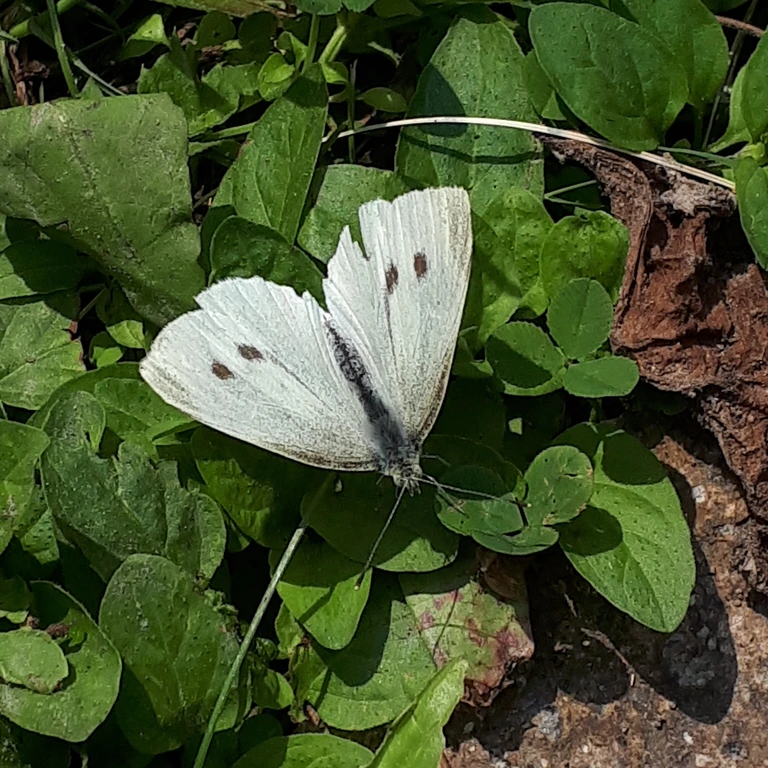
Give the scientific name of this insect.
Pieris rapae
